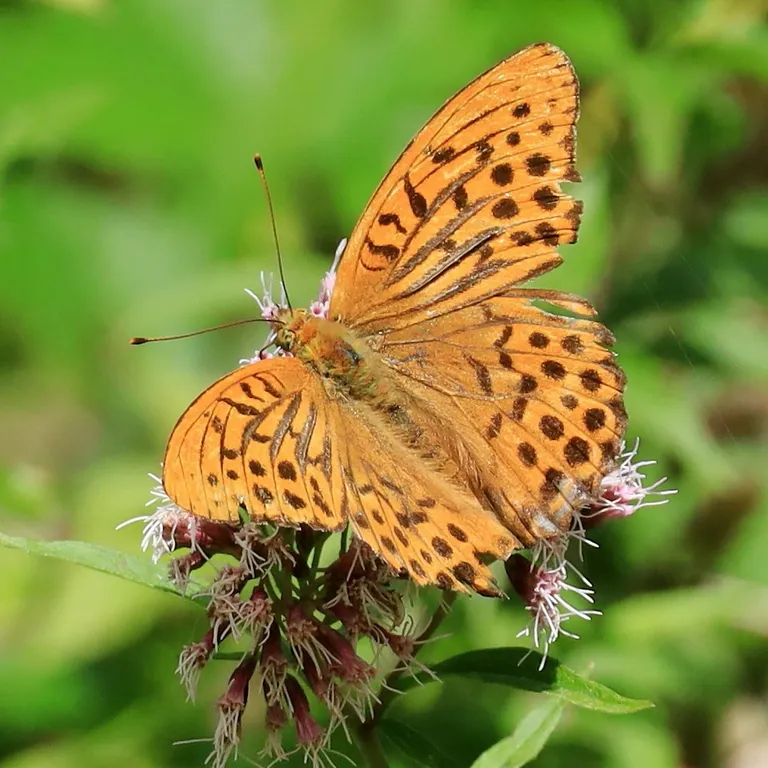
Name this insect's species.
Argynnis paphia
